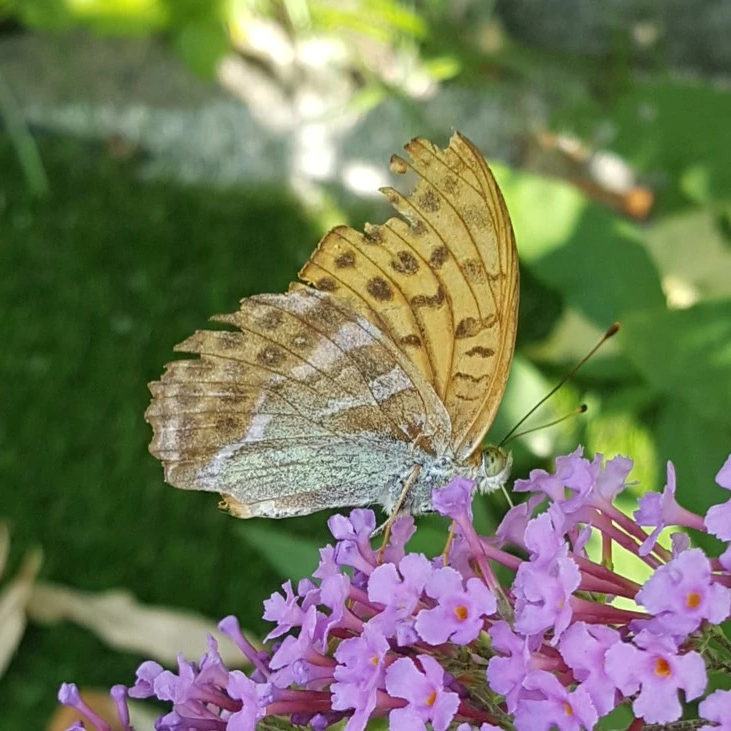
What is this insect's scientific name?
Argynnis paphia
